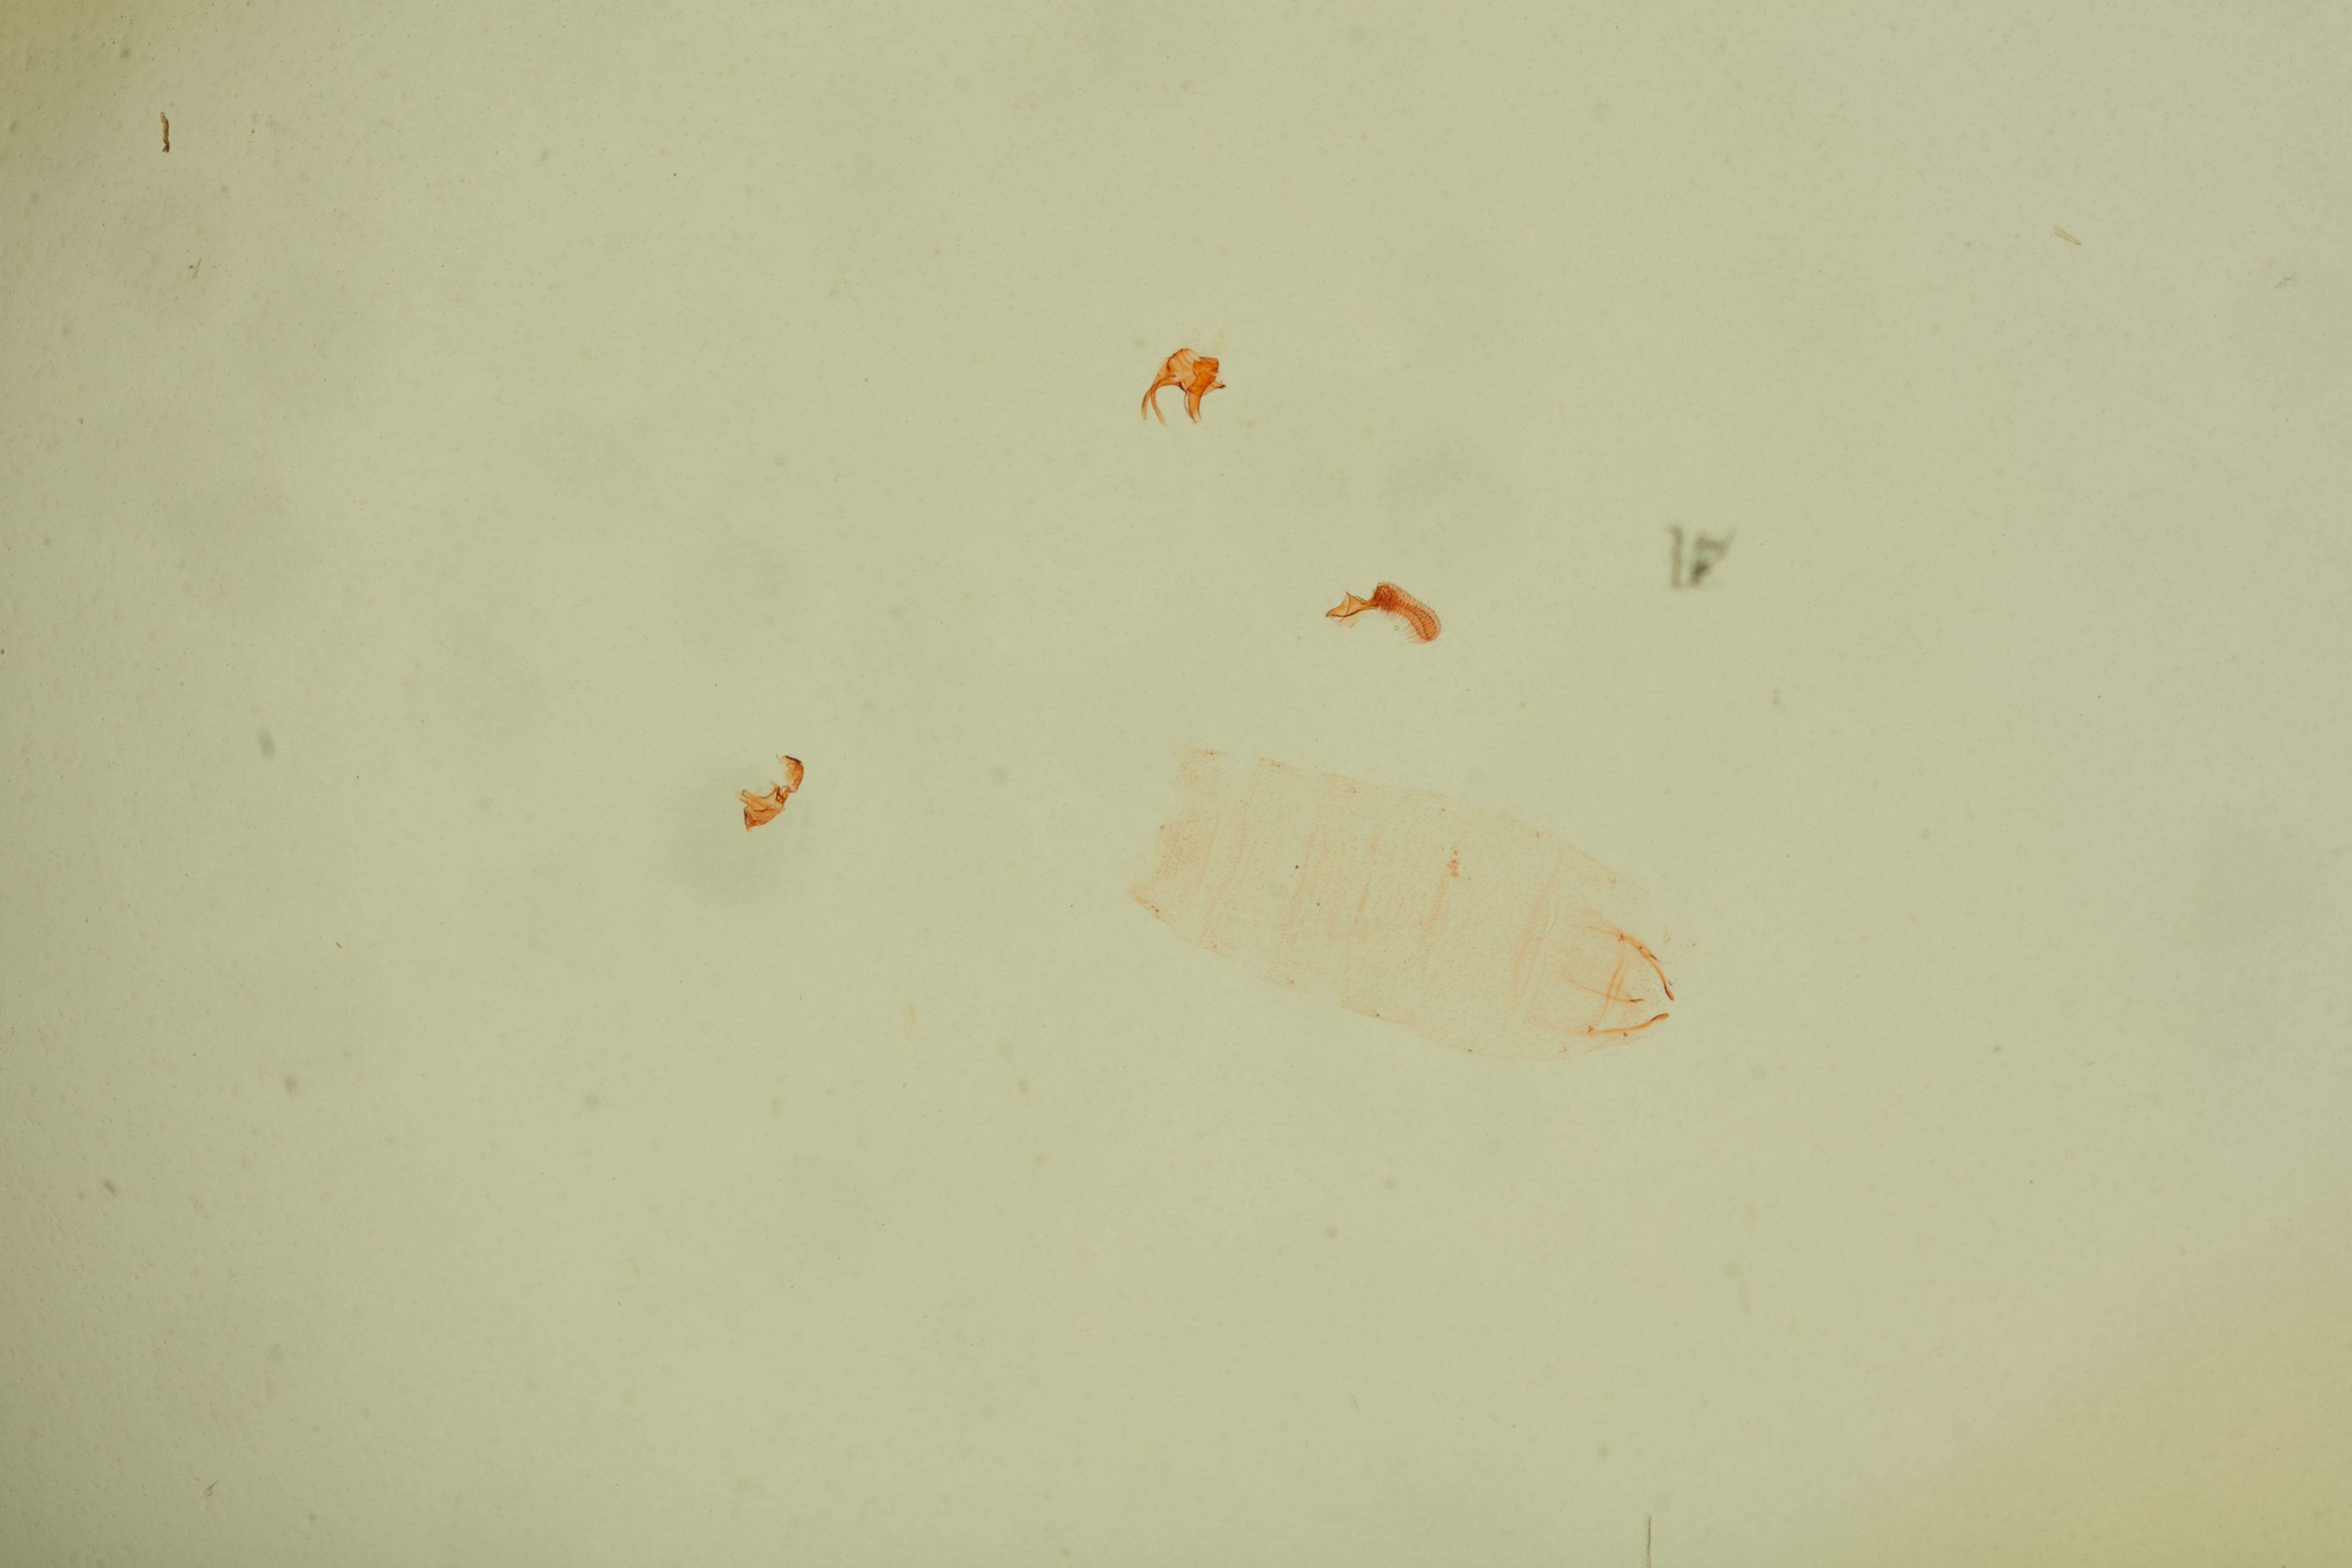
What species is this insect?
Herlinda oligoria
